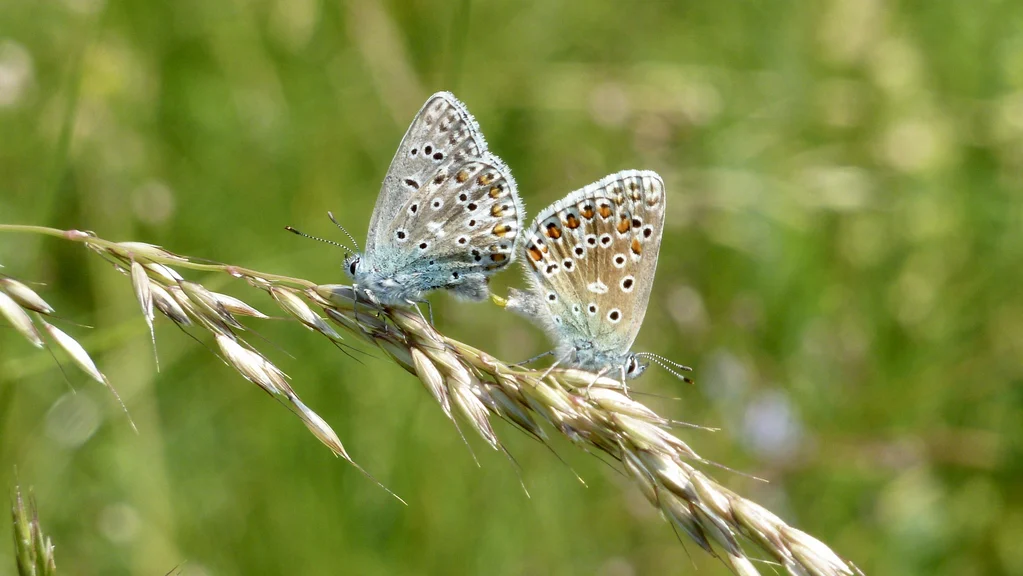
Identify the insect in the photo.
Polyommatus icarus
